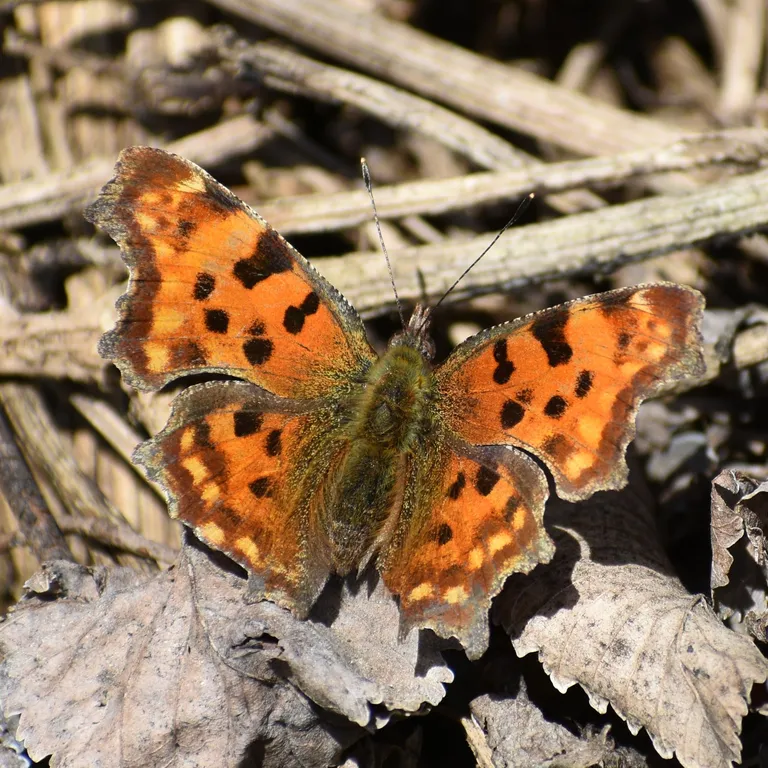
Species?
Polygonia c-album
